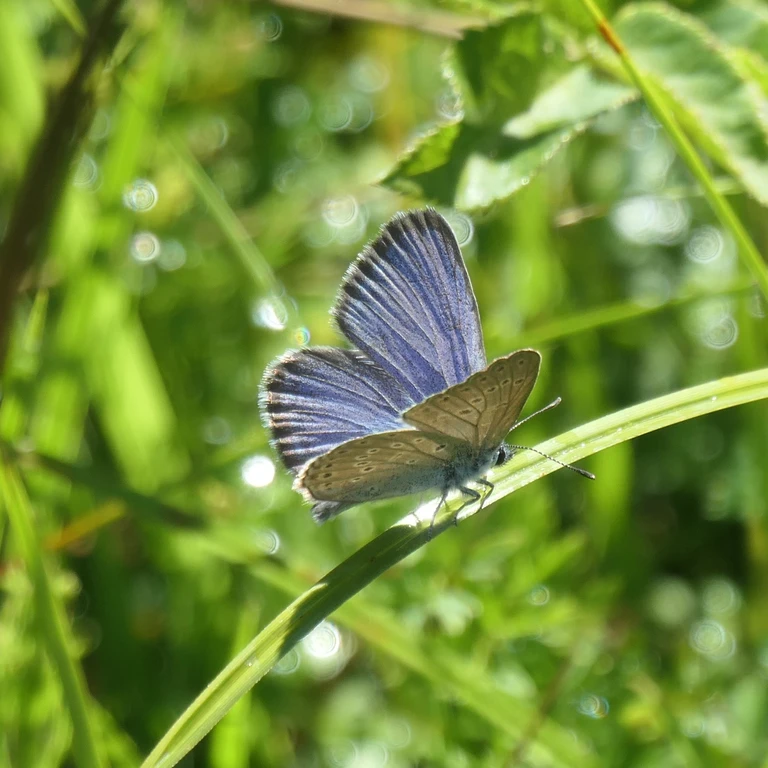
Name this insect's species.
Phengaris alcon/rebeli
